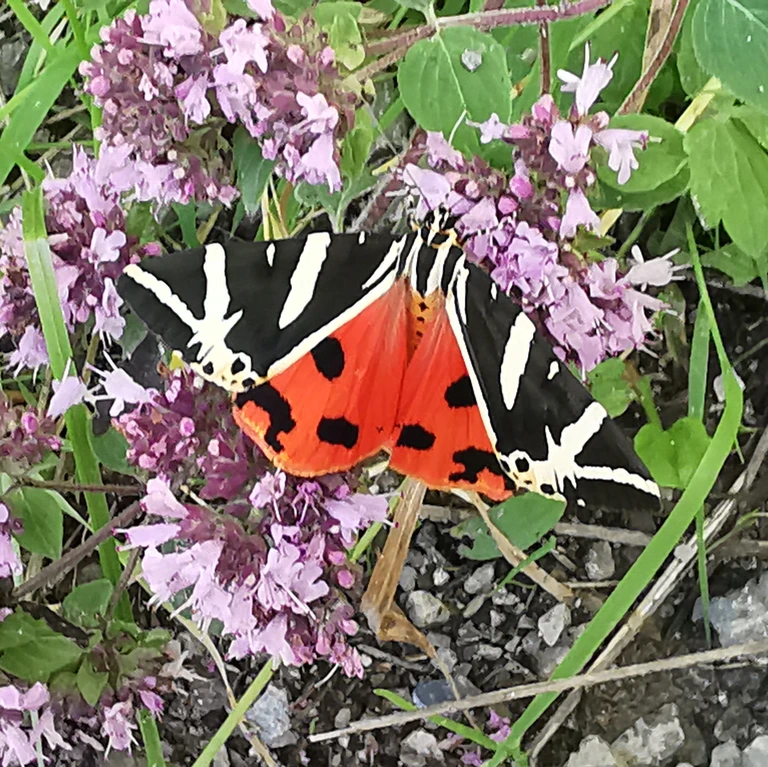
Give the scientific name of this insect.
Euplagia quadripunctaria
